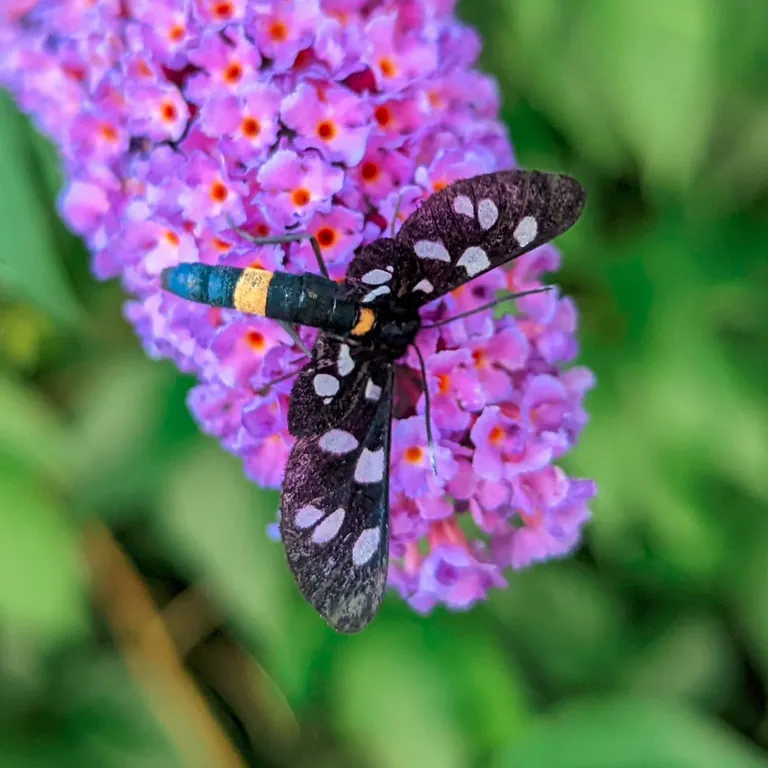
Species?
Amata phegea
